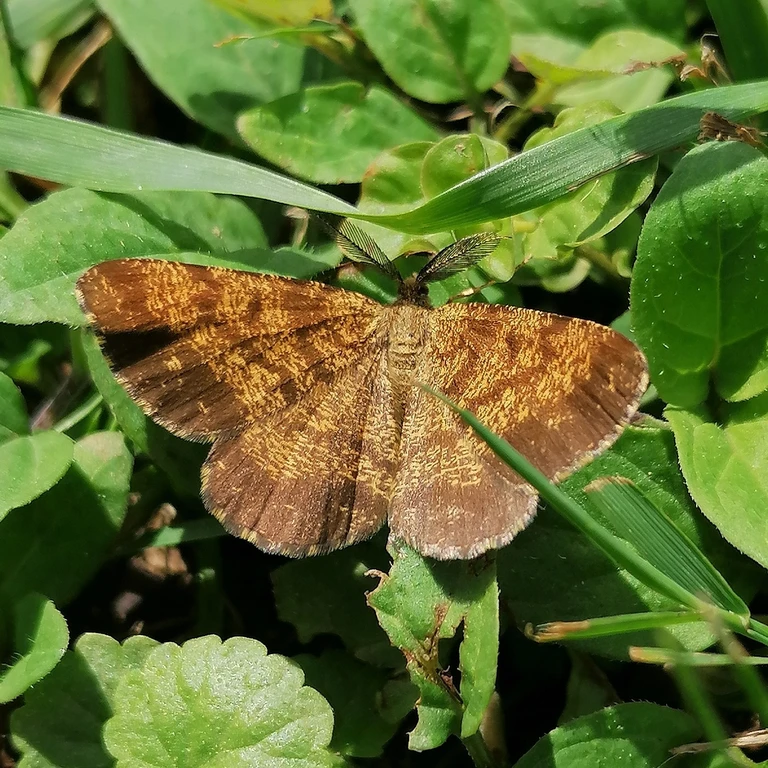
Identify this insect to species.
Ematurga atomaria
